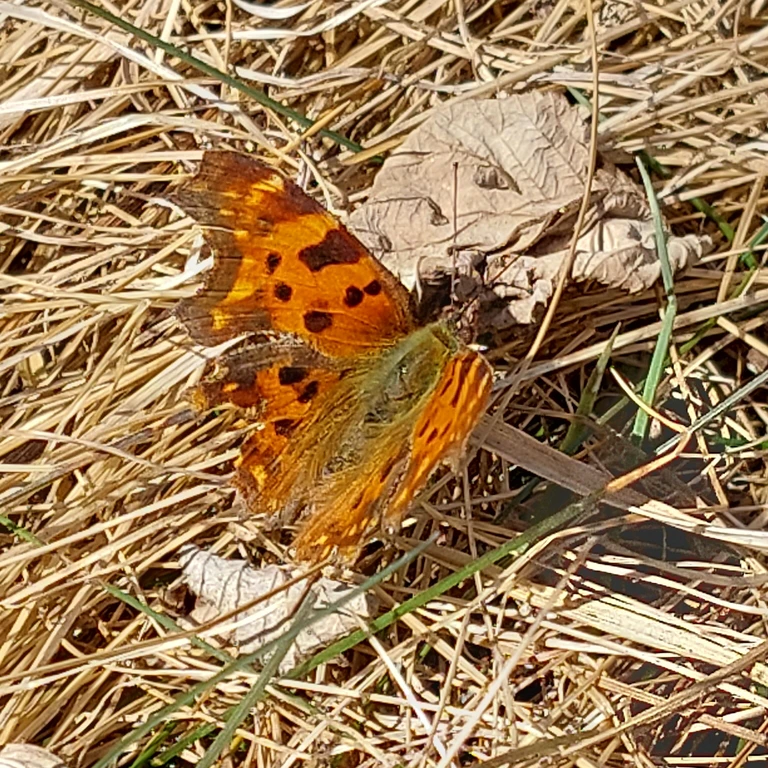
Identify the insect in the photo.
Polygonia c-album
